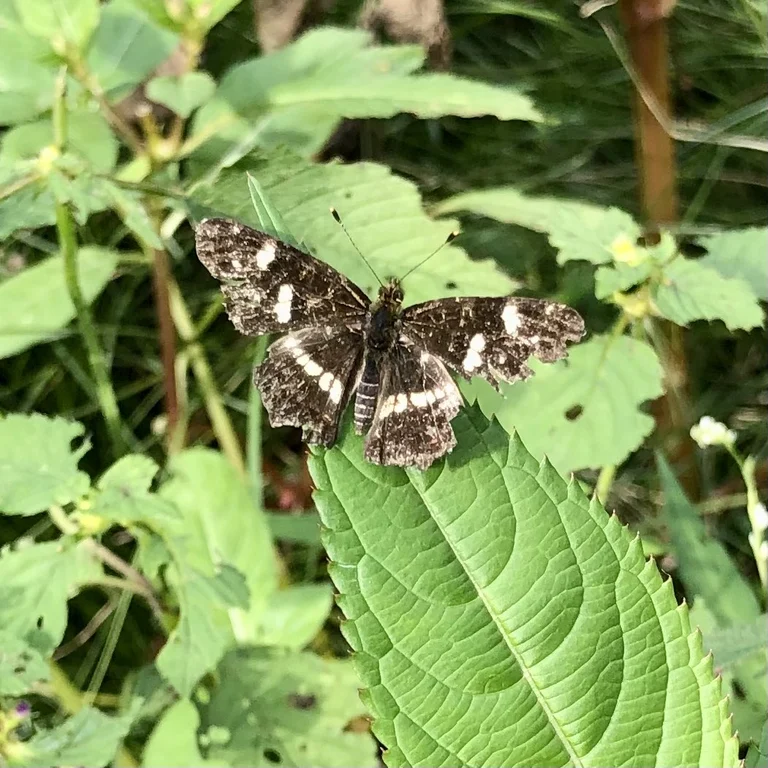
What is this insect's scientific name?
Araschnia levana
